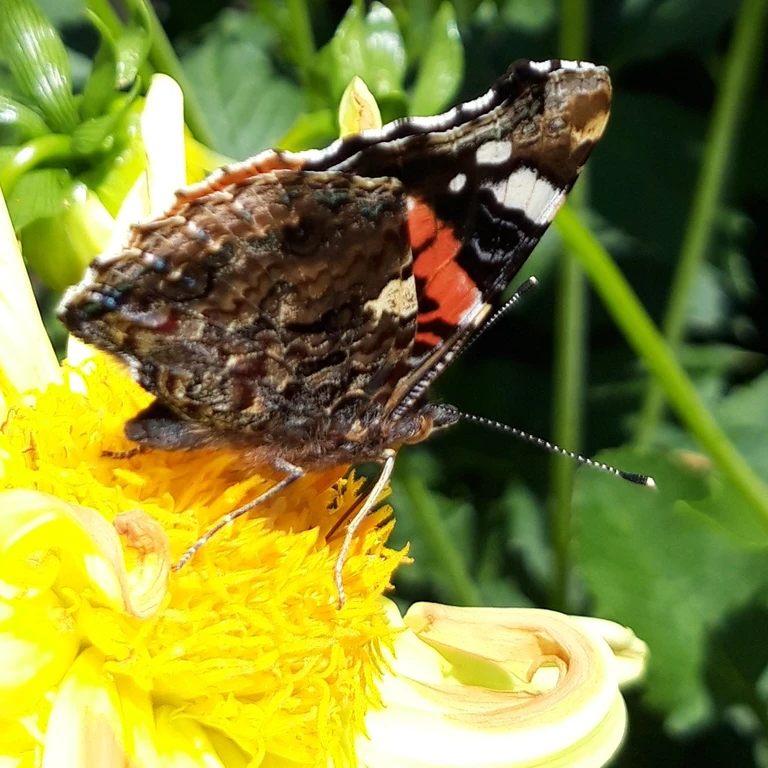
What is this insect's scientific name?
Vanessa atalanta
